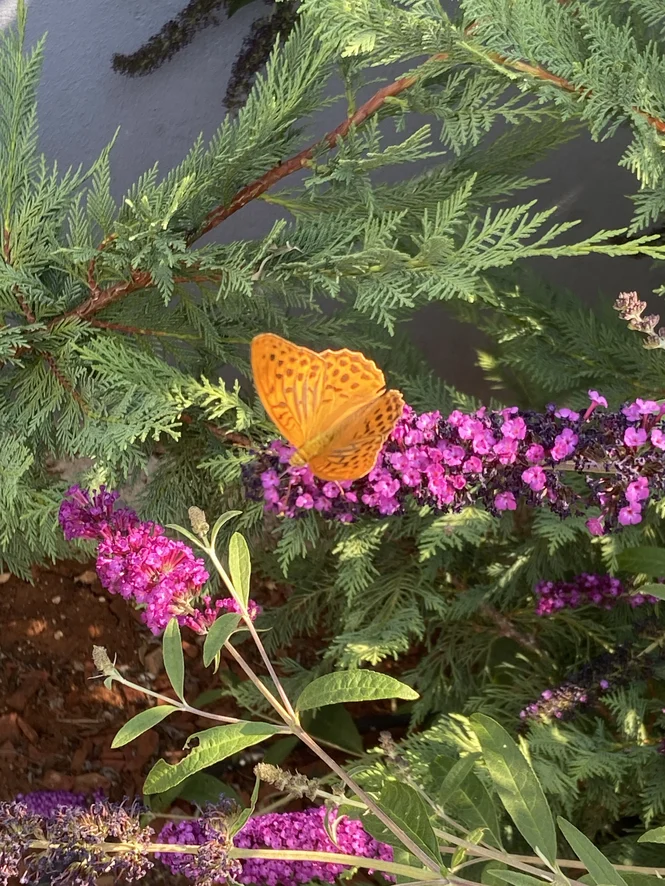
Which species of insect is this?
Argynnis paphia
